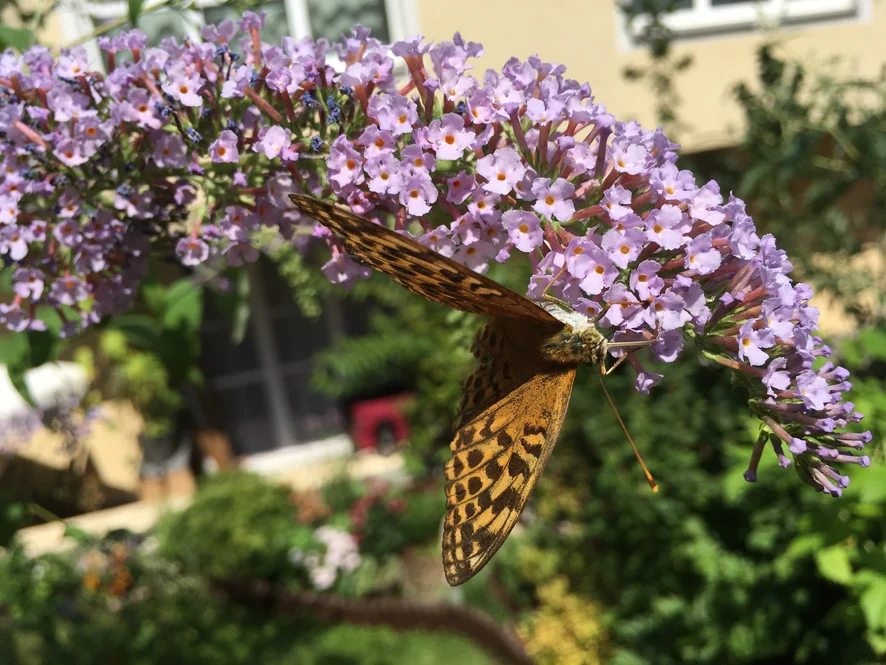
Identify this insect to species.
Argynnis paphia
